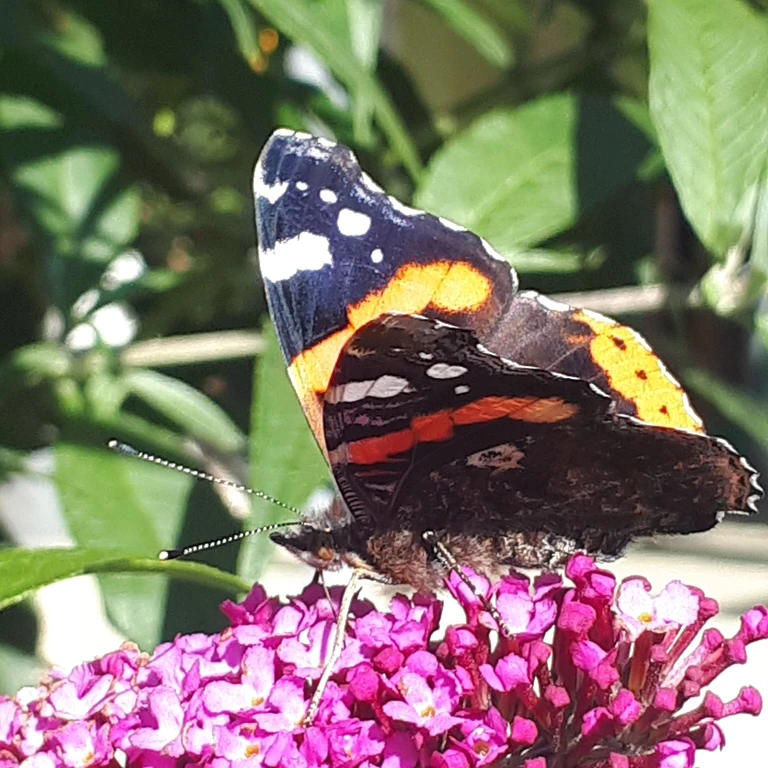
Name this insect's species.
Vanessa atalanta
